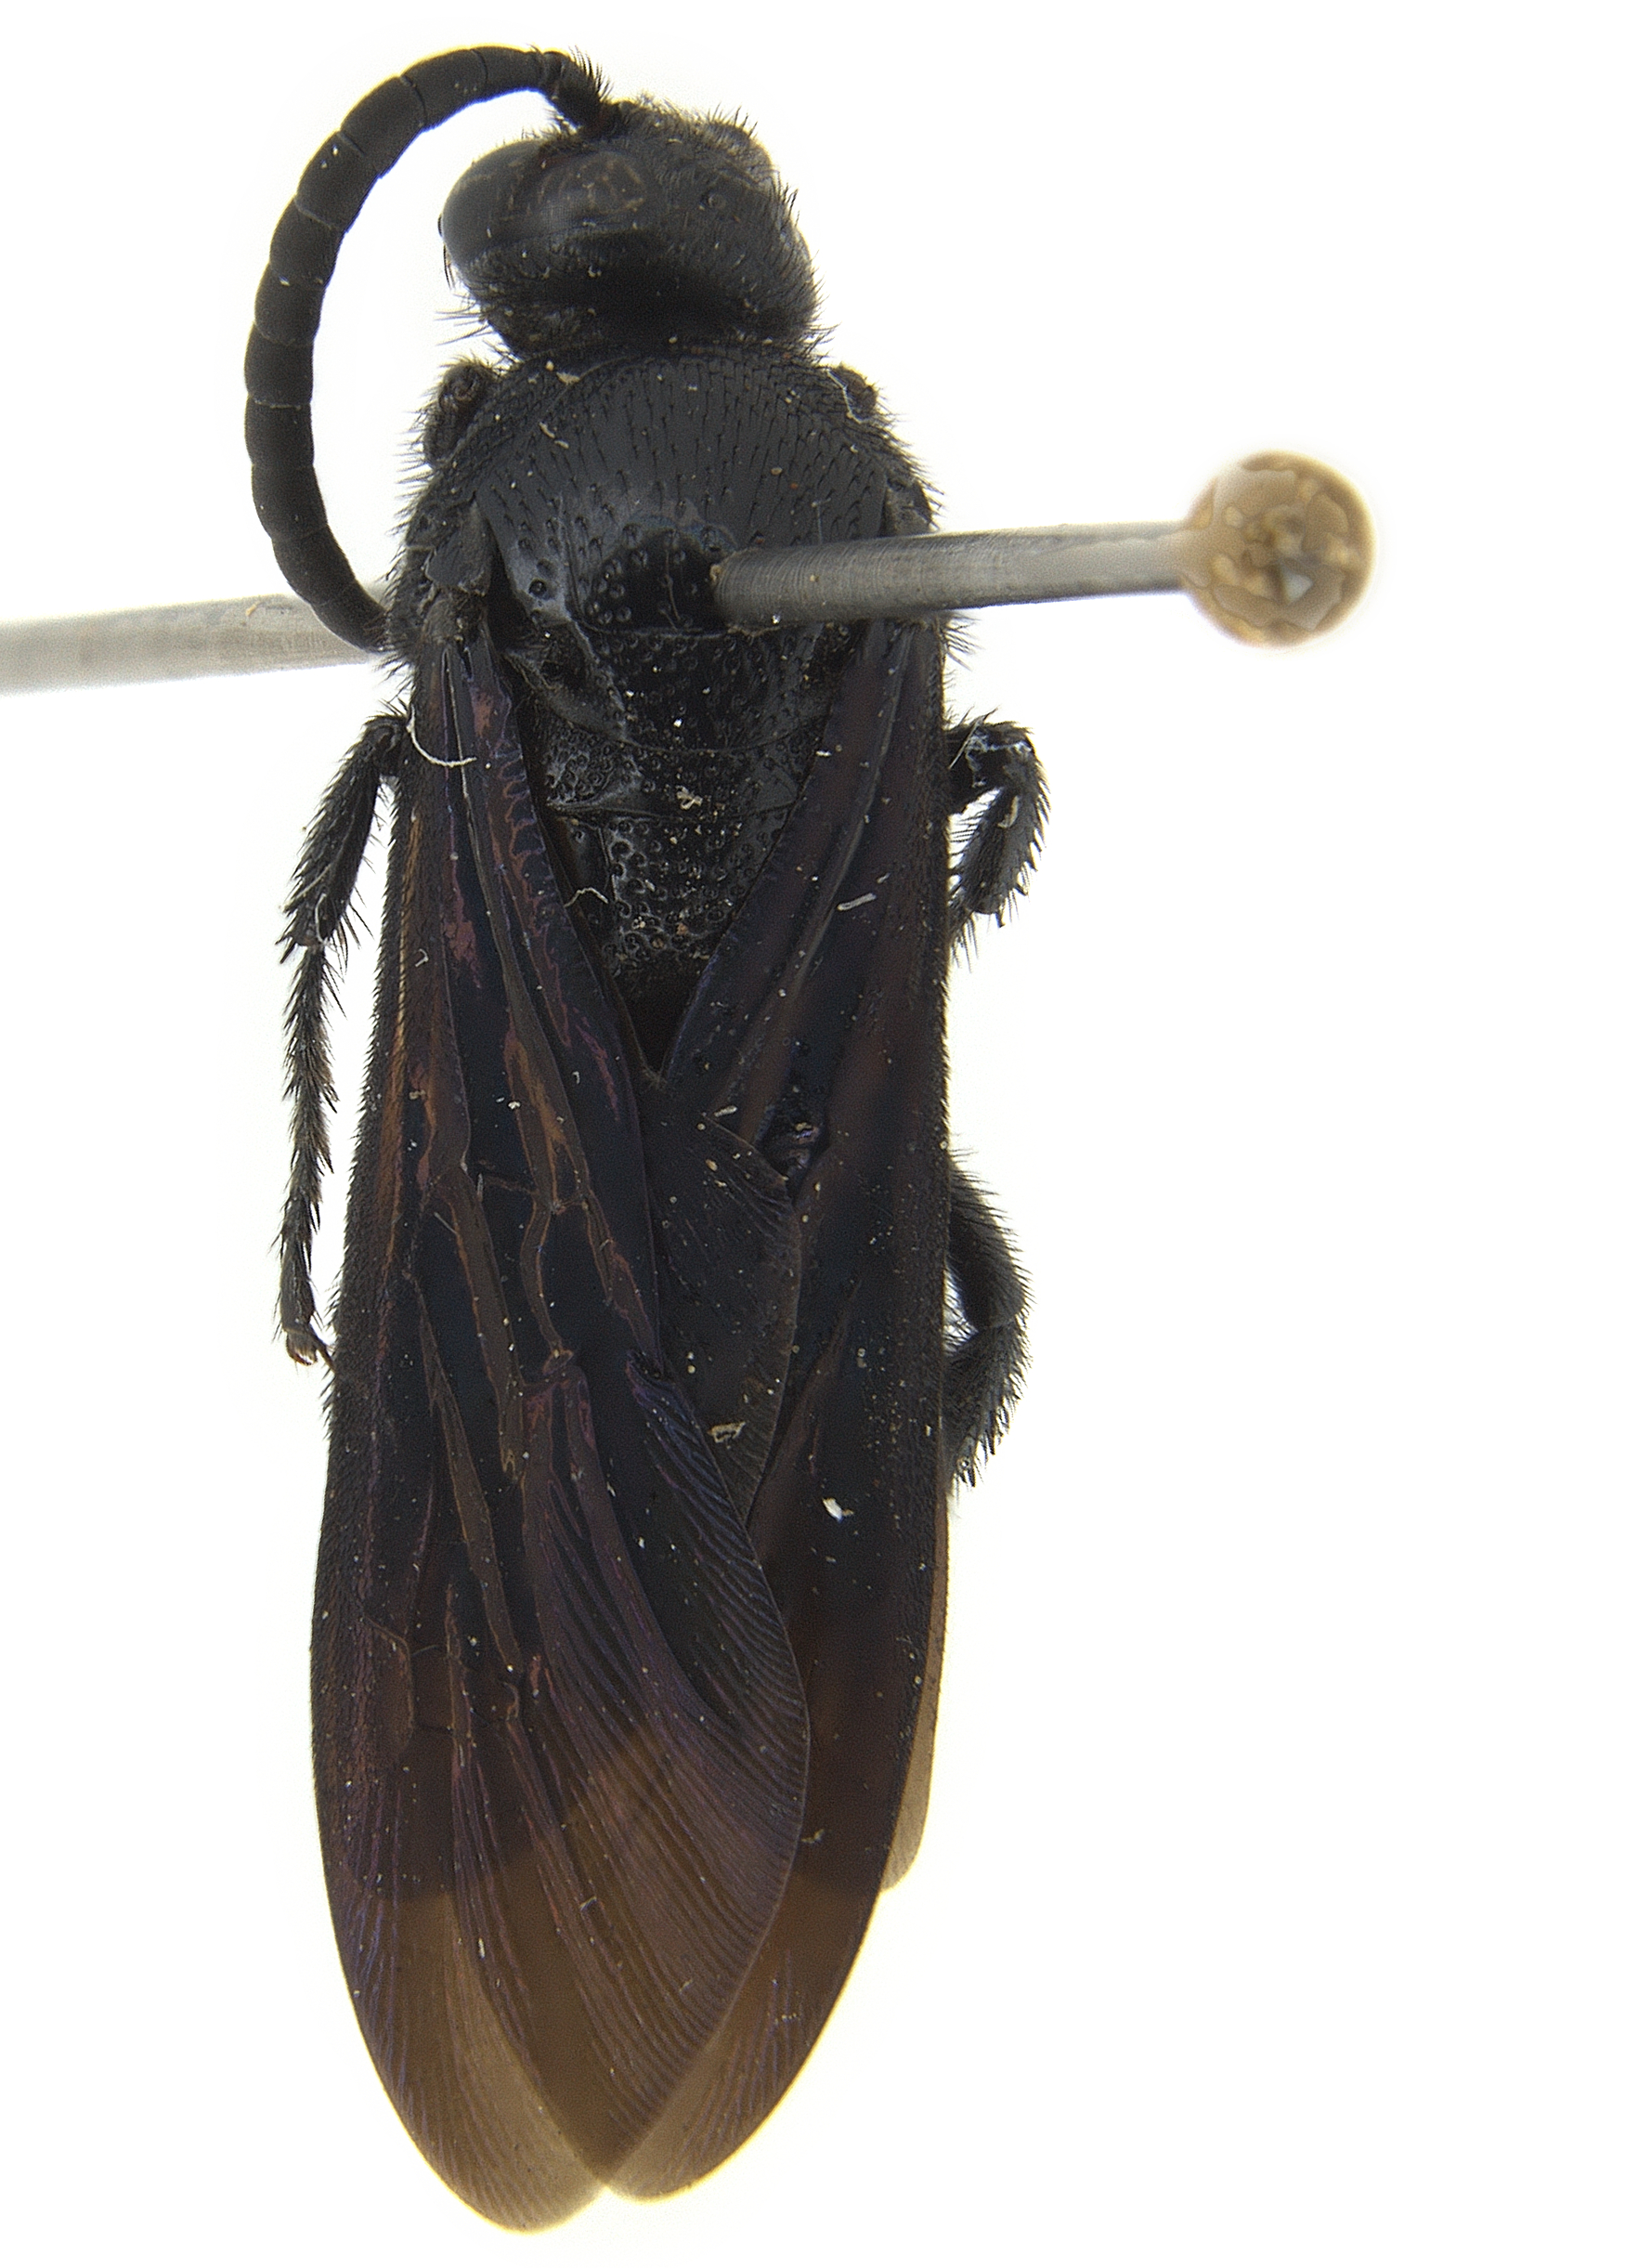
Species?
Australelis ignota (also Austroscolia ignota)
